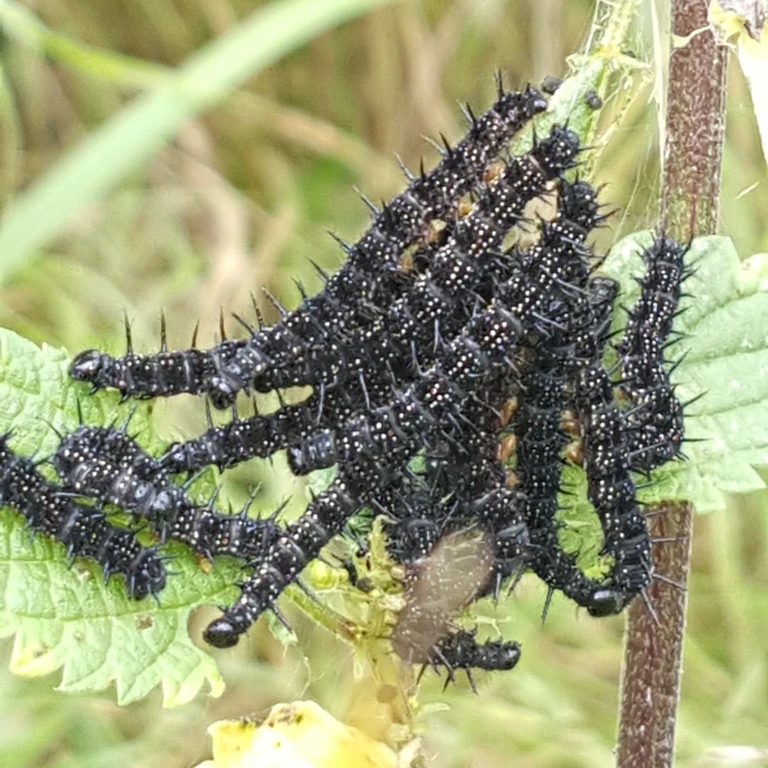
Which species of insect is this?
Aglais io
